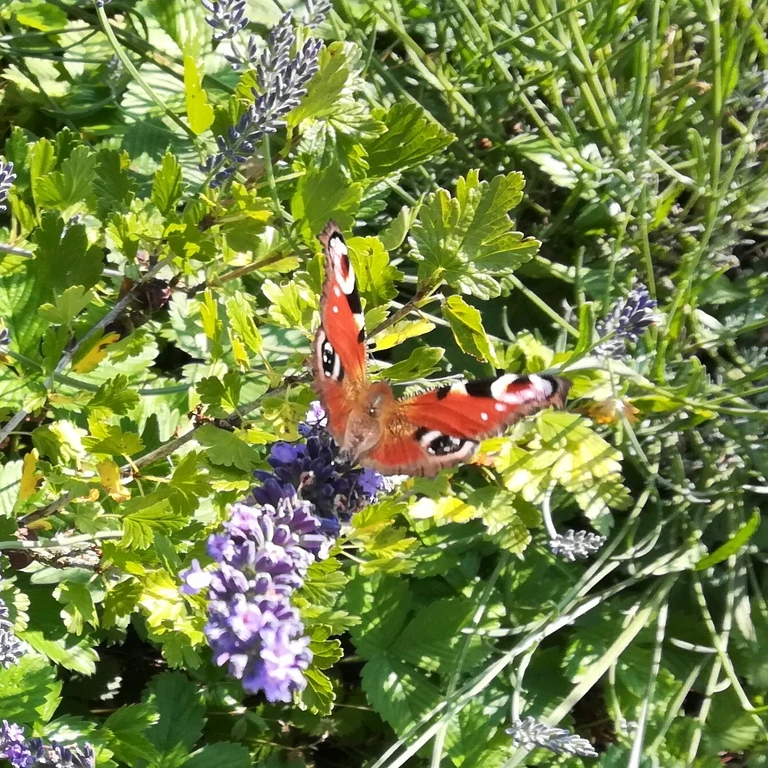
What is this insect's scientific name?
Aglais io
